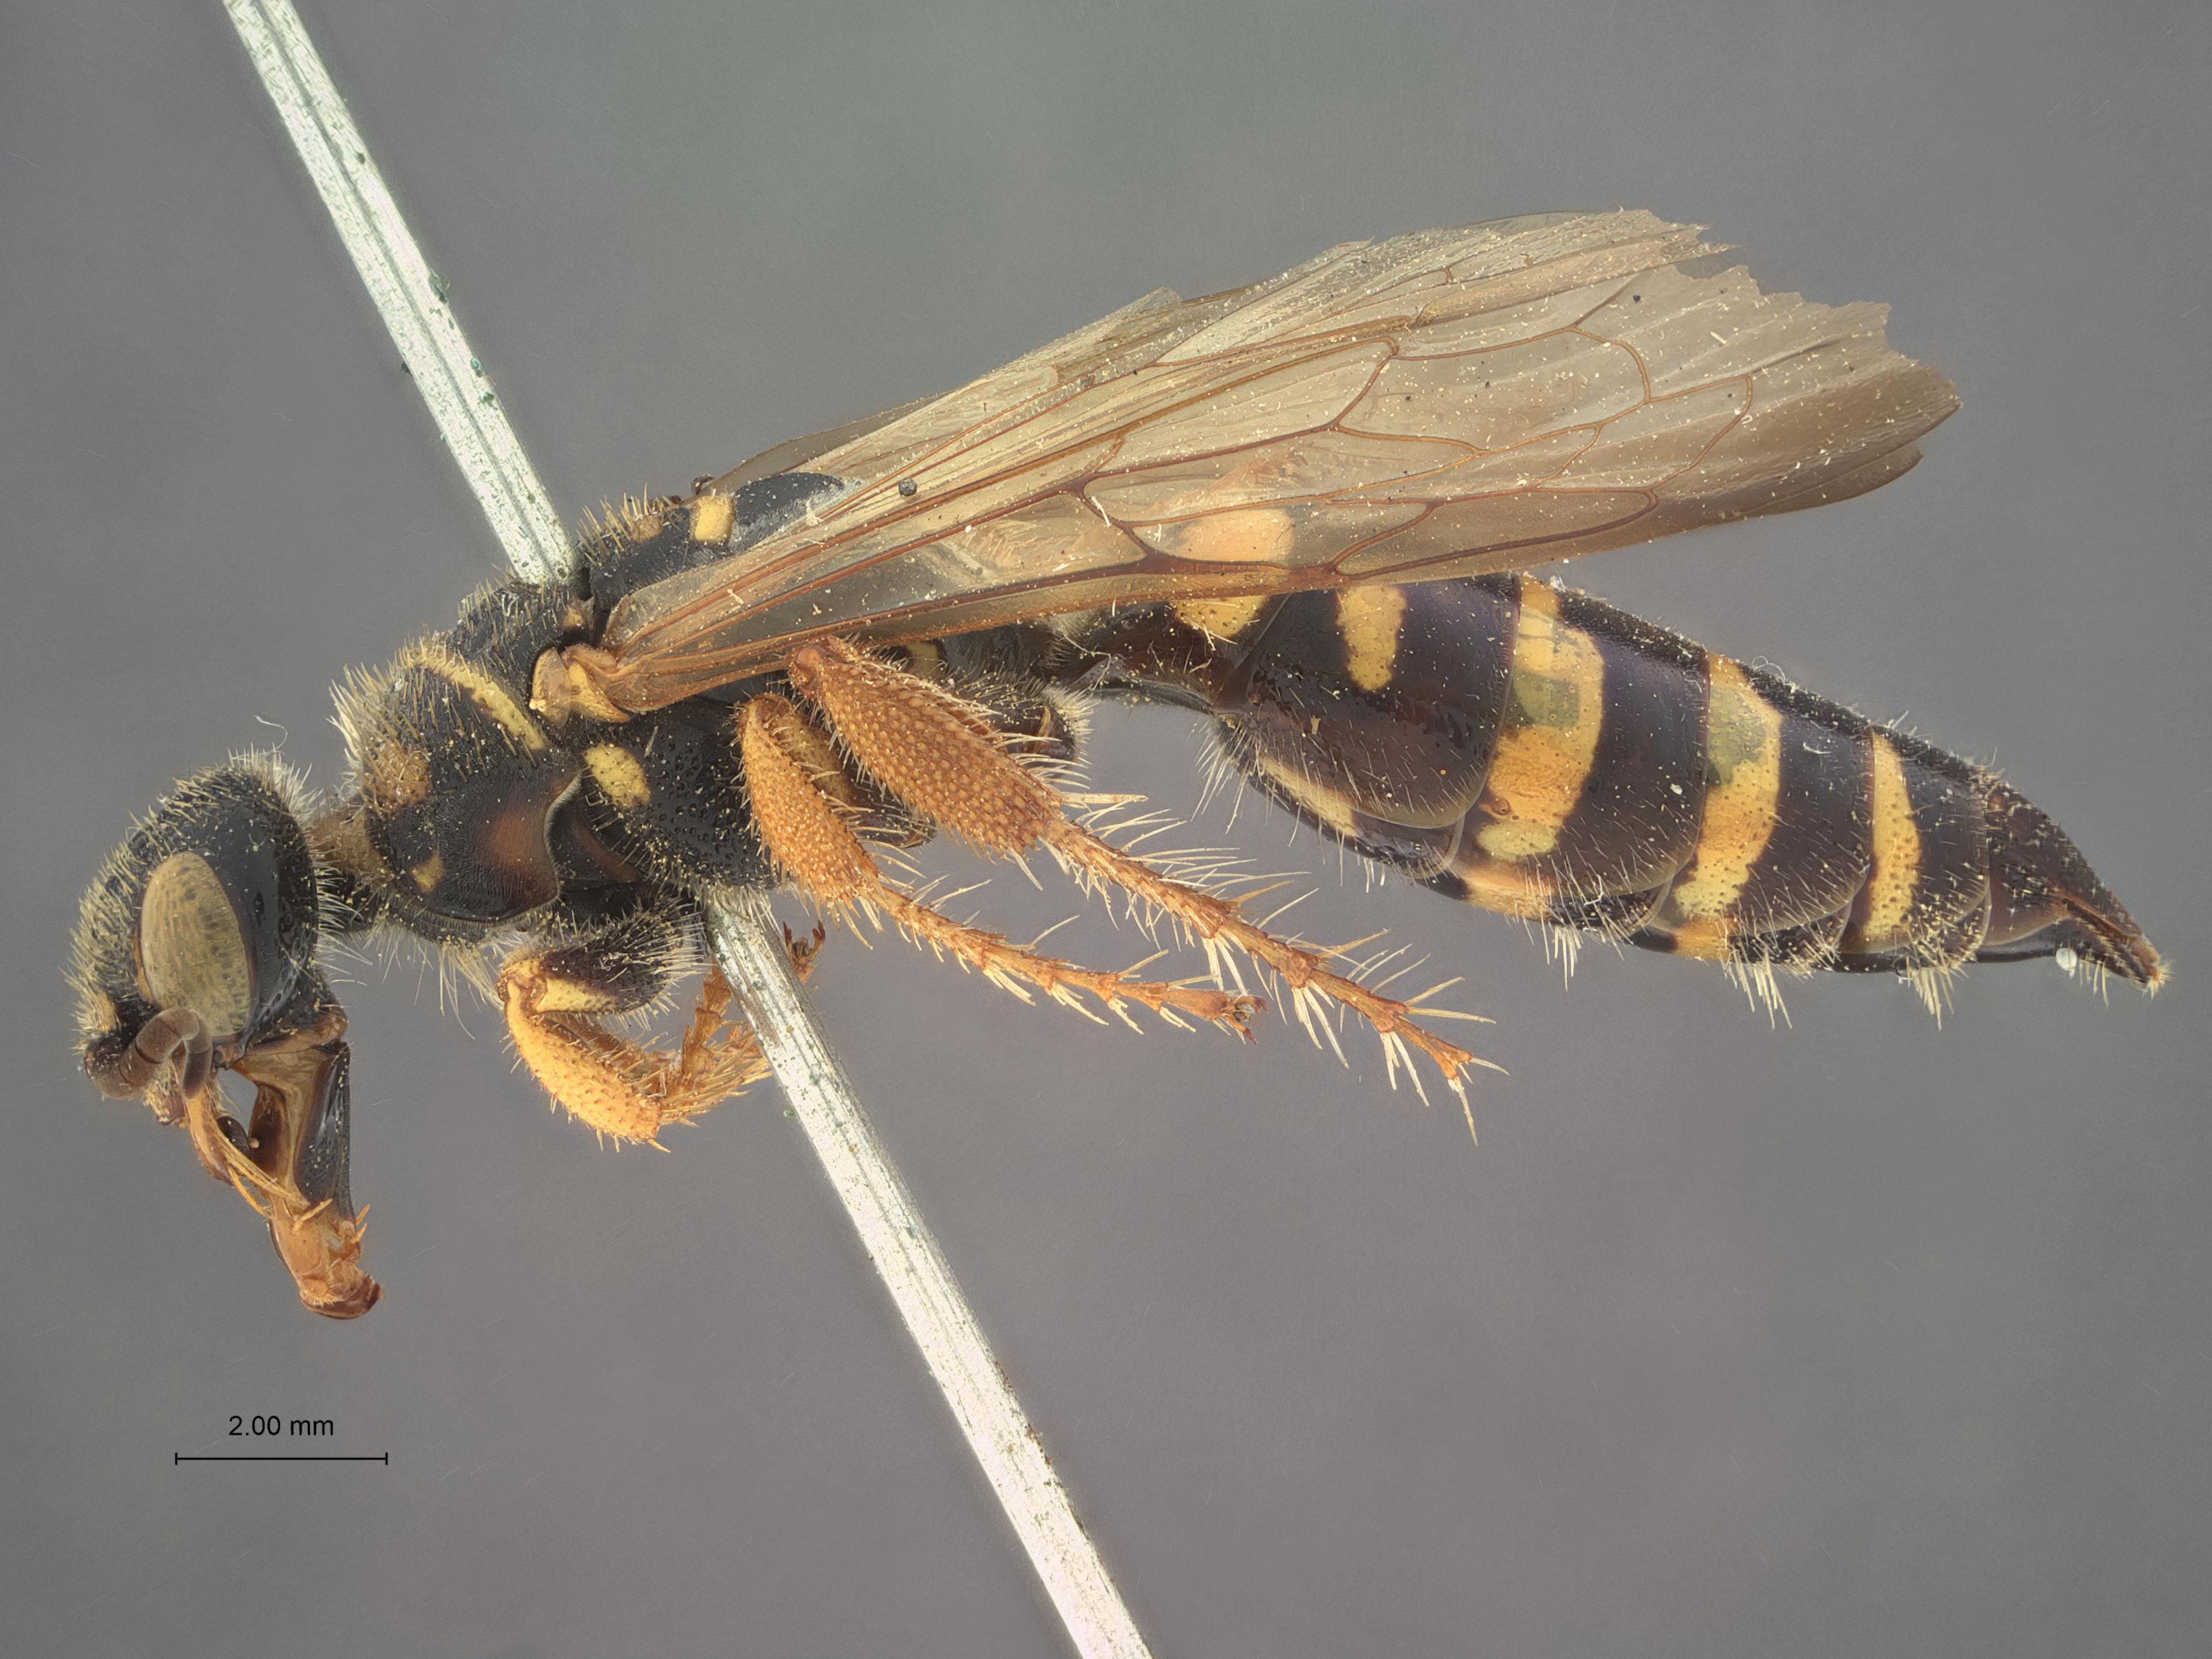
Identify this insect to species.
Elis propodealis
